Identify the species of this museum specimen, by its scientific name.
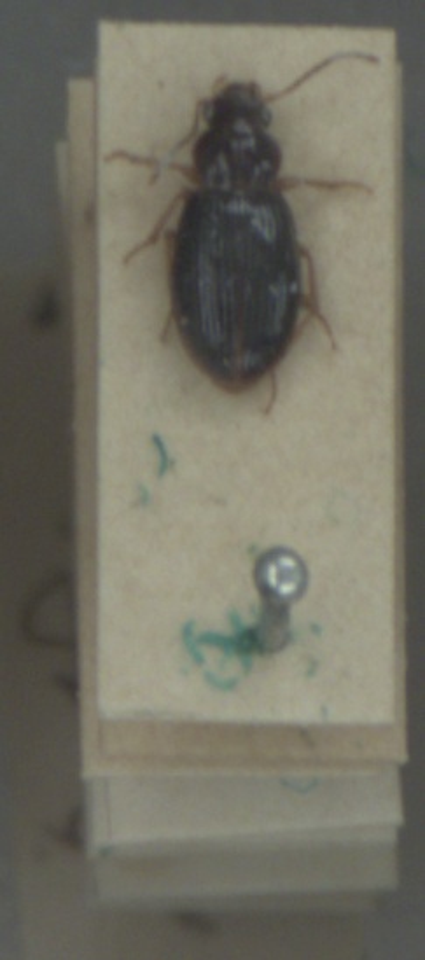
Bradycellus sharpi
